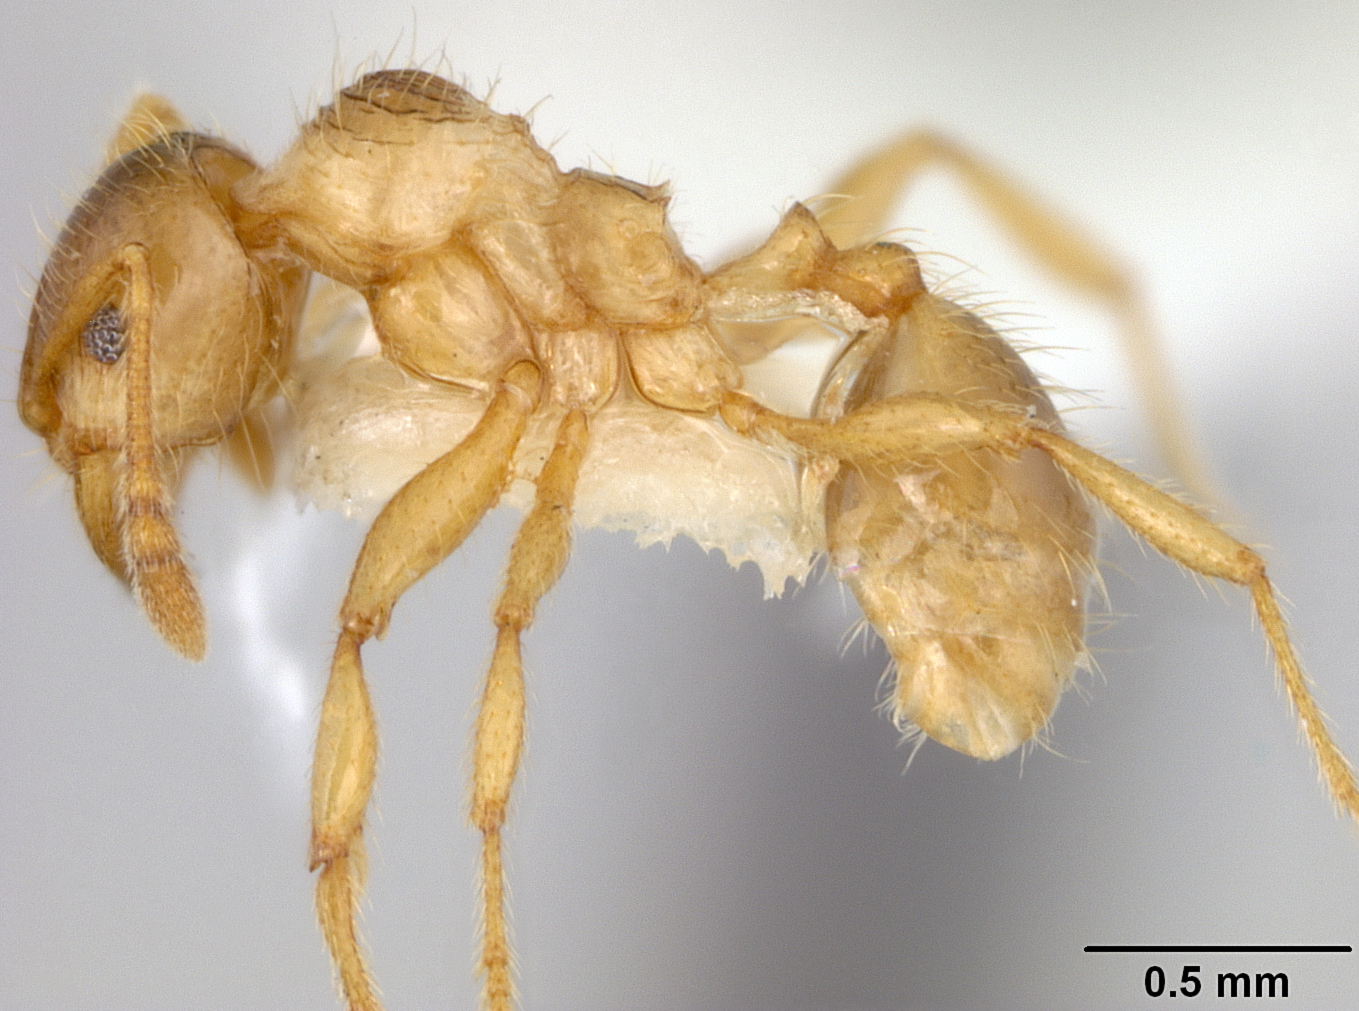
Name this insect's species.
Elasmopheidole subaberrans
